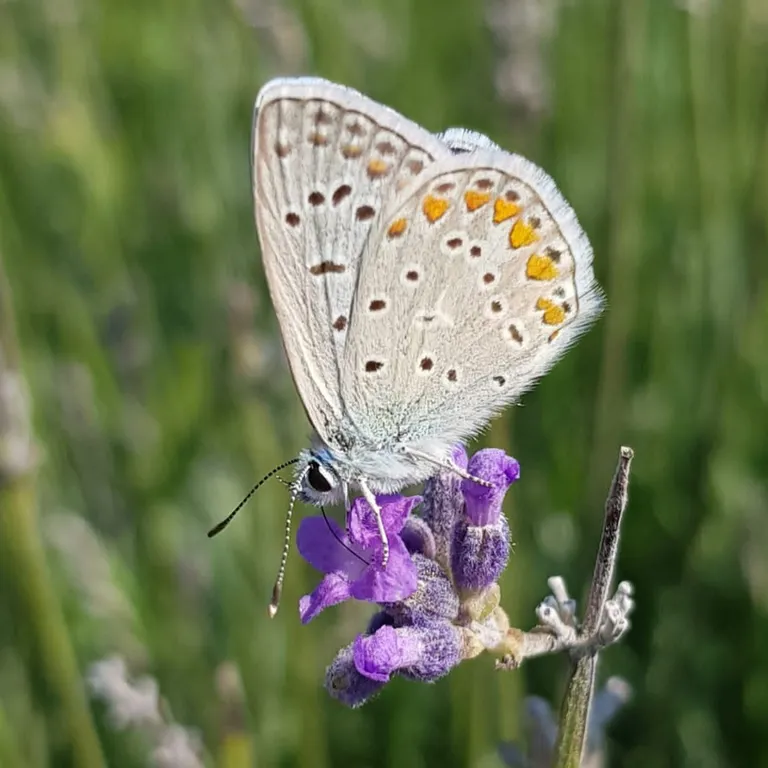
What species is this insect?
Polyommatus icarus
